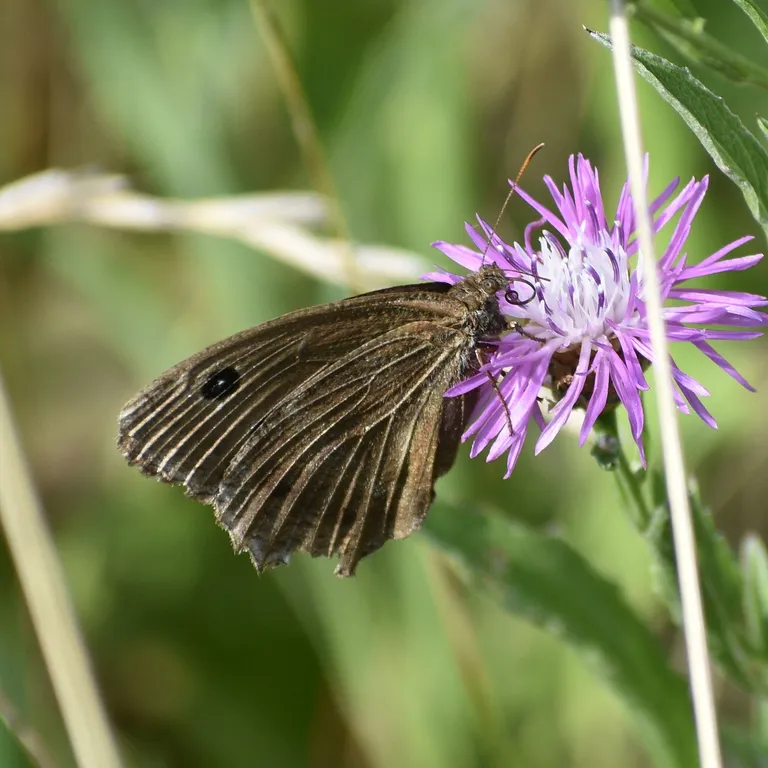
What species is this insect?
Minois dryas
